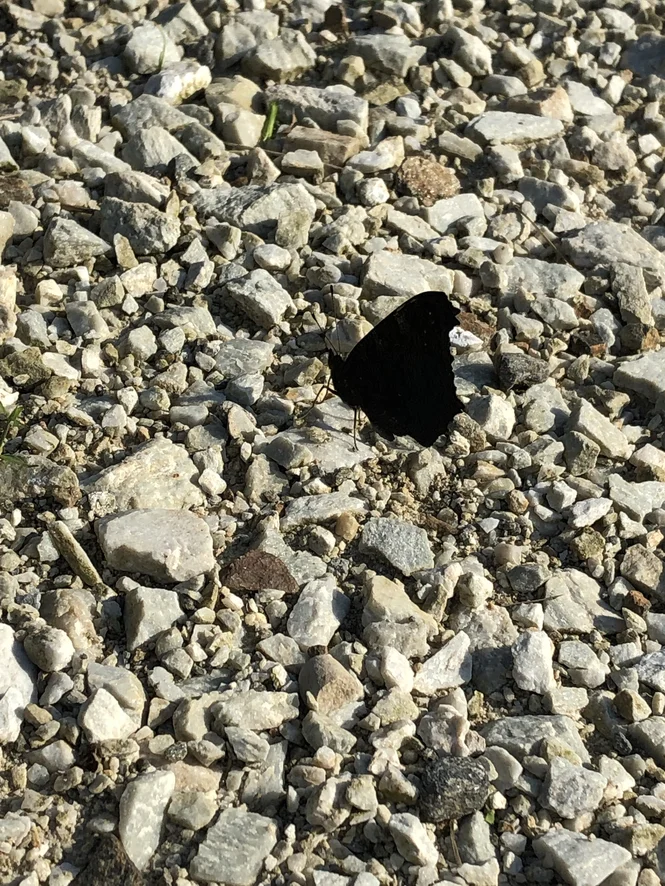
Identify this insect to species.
Aglais io
